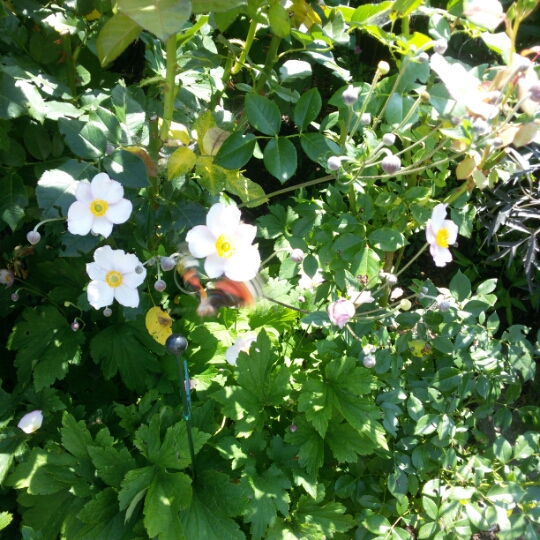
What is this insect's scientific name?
Aglais urticae
